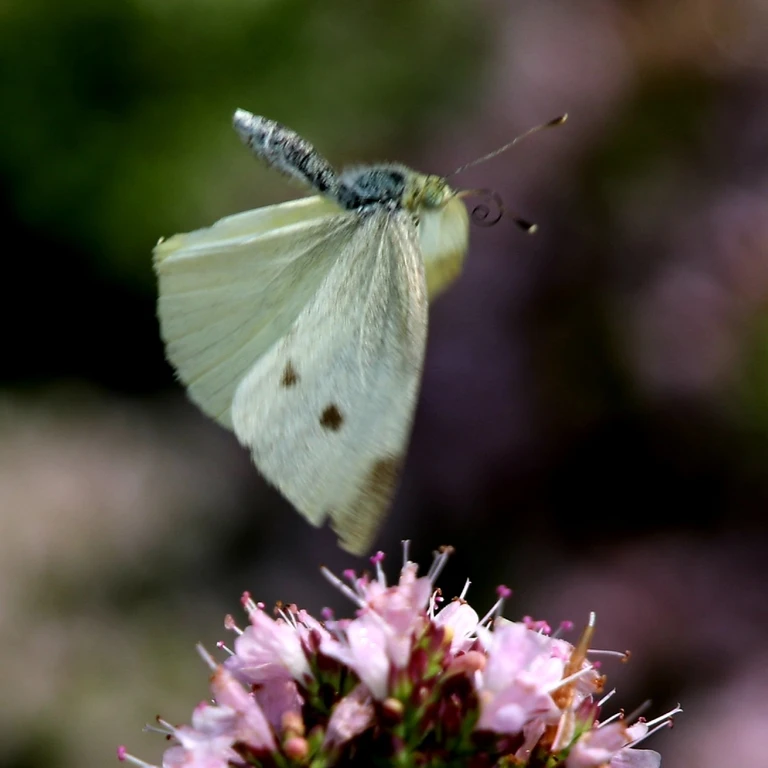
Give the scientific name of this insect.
Pieris rapae
